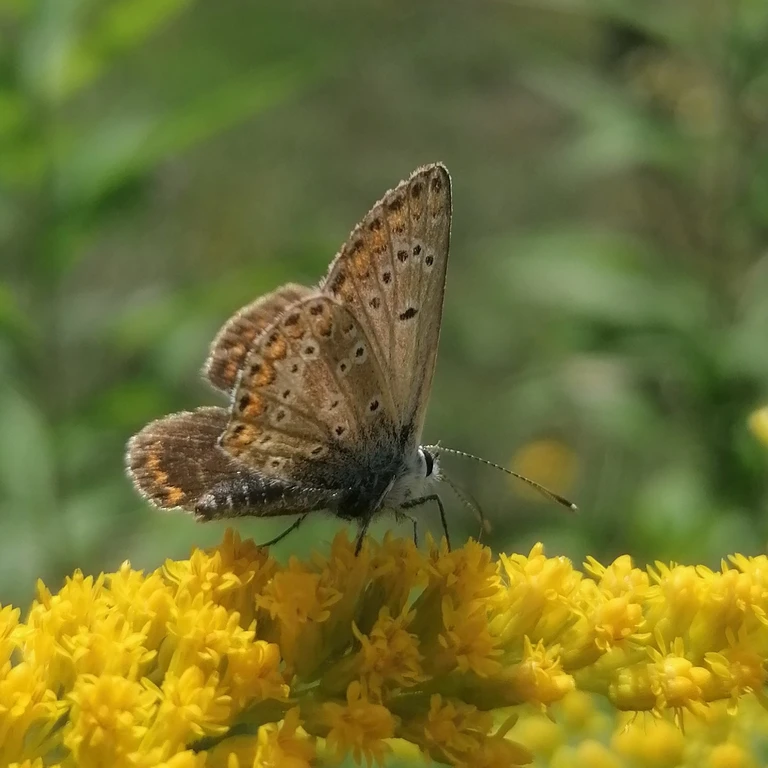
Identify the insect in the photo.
Aricia agestis/artaxerxes
